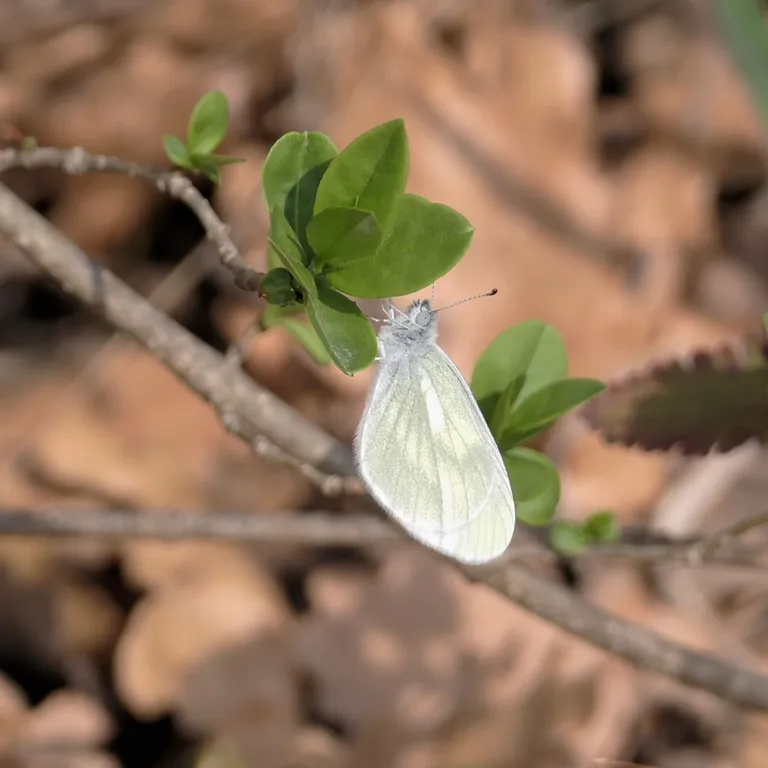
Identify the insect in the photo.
Leptidea sinapis/juvernica
